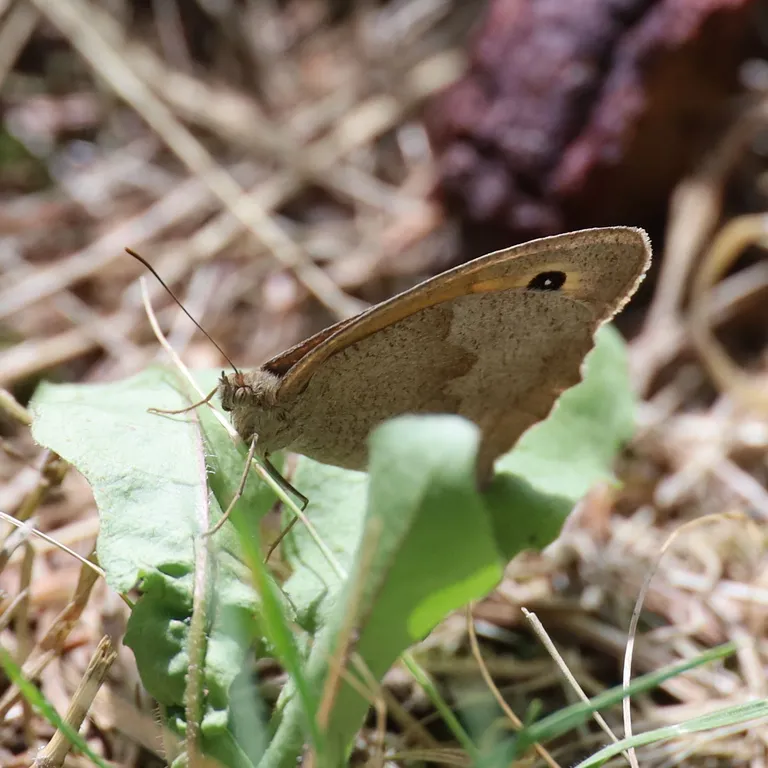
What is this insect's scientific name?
Maniola jurtina
